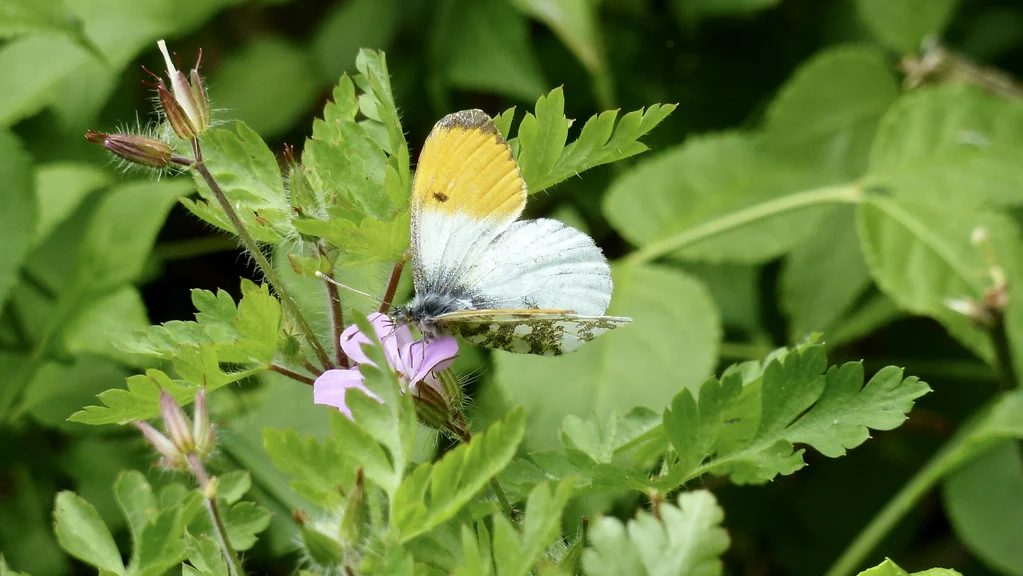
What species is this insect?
Anthocharis cardamines
